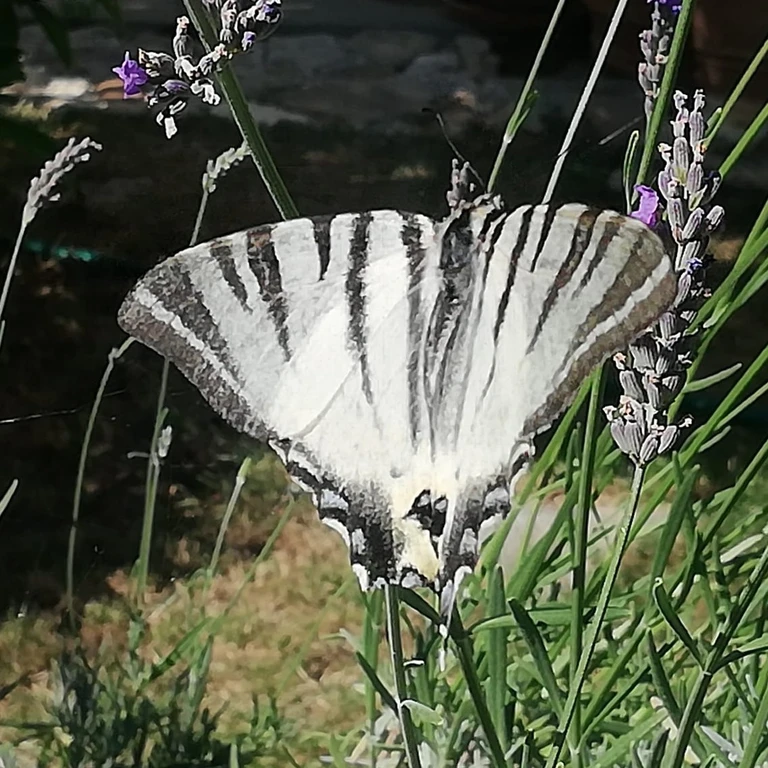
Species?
Iphiclides podalirius
